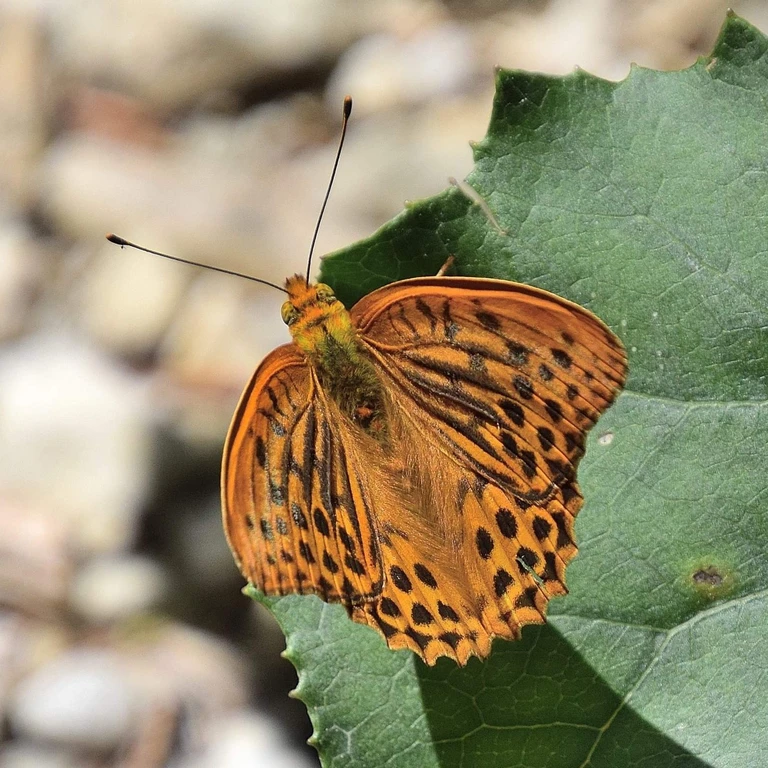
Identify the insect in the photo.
Argynnis paphia
